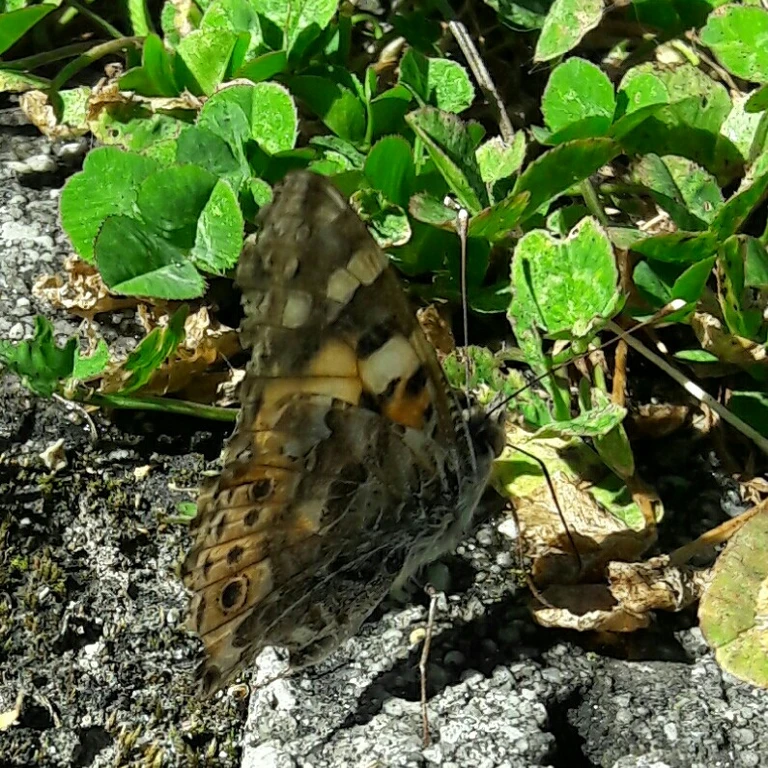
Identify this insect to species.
Vanessa cardui
